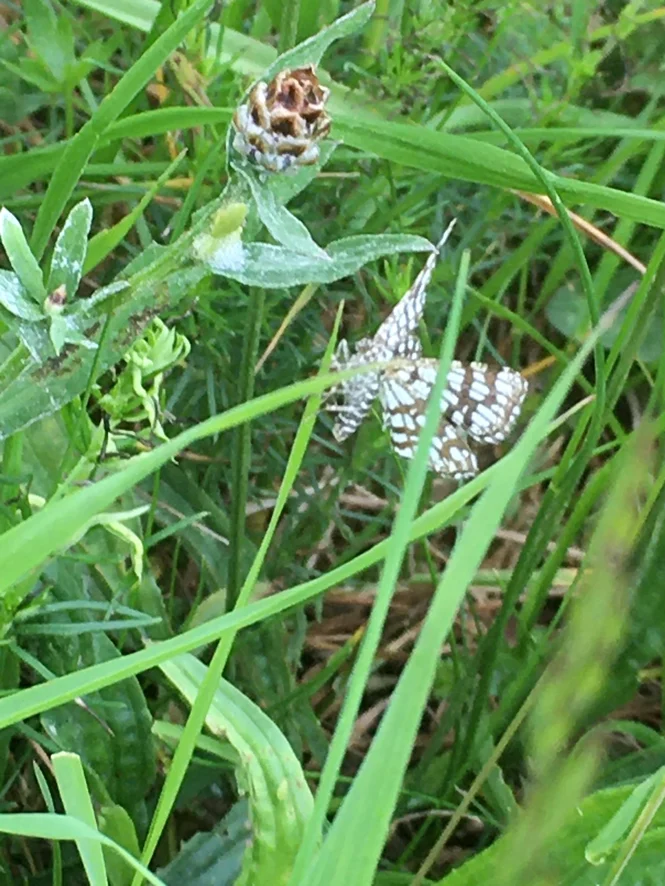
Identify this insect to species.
Chiasmia clathrata
